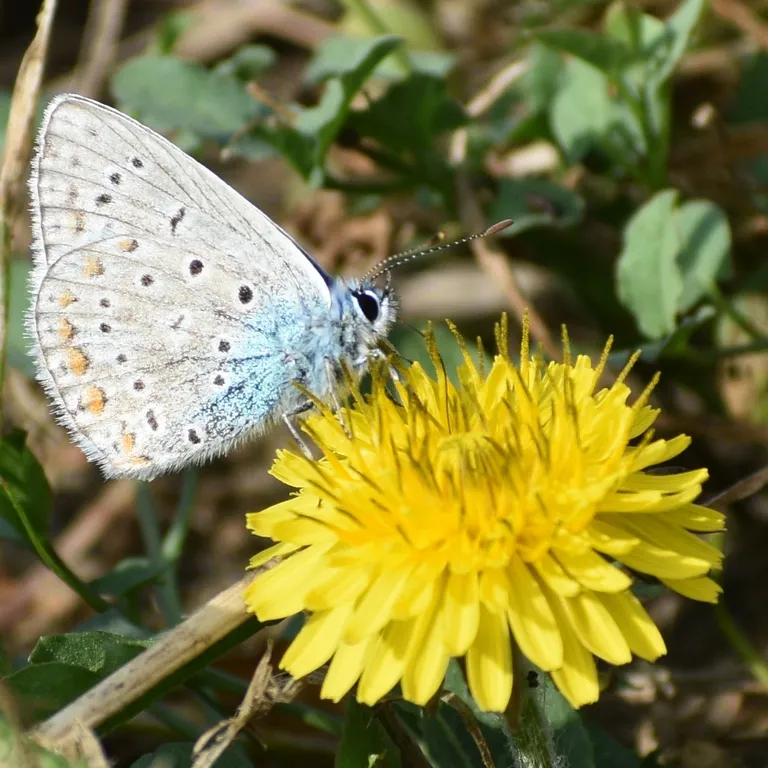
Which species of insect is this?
Polyommatus icarus
